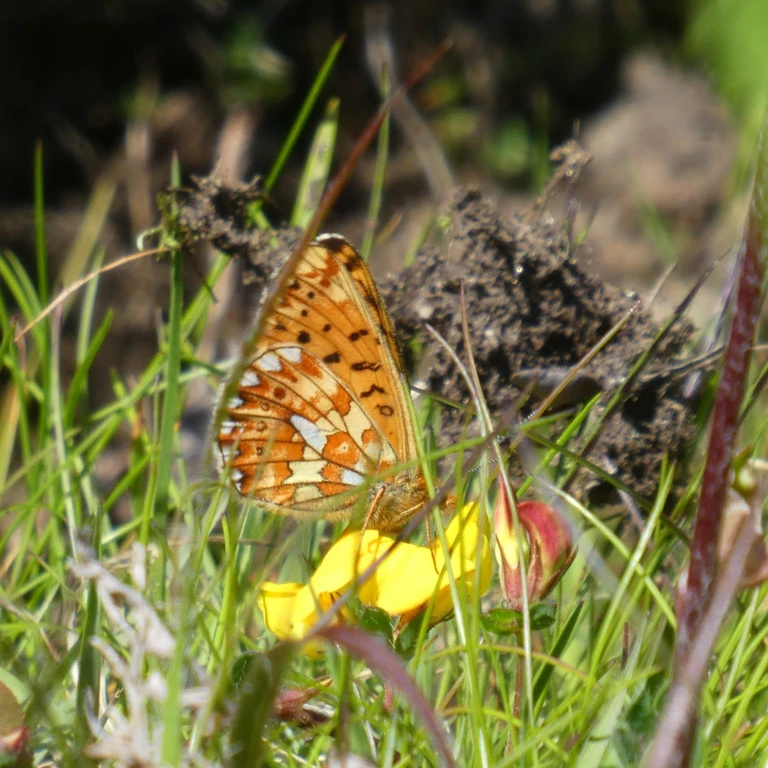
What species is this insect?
Boloria euphrosyne (also Clossiana euphrosyne)
